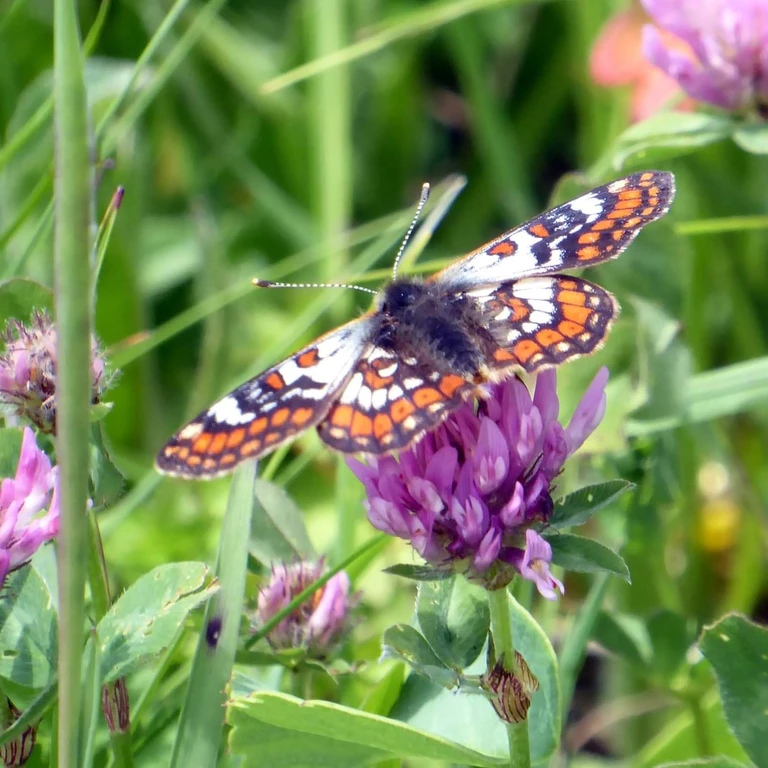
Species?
Euphydryas cynthia (also Hypodryas cynthia)
